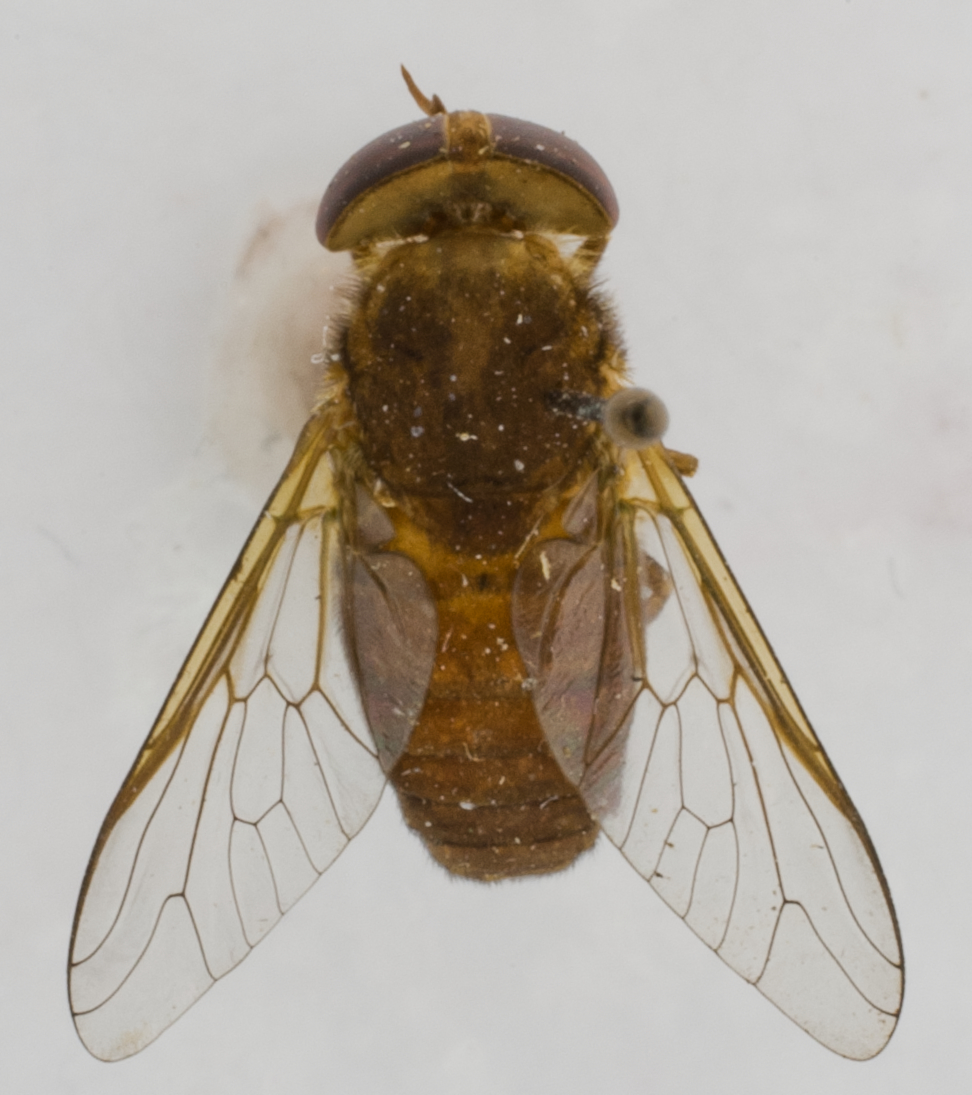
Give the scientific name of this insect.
Cryptotylus stonei
